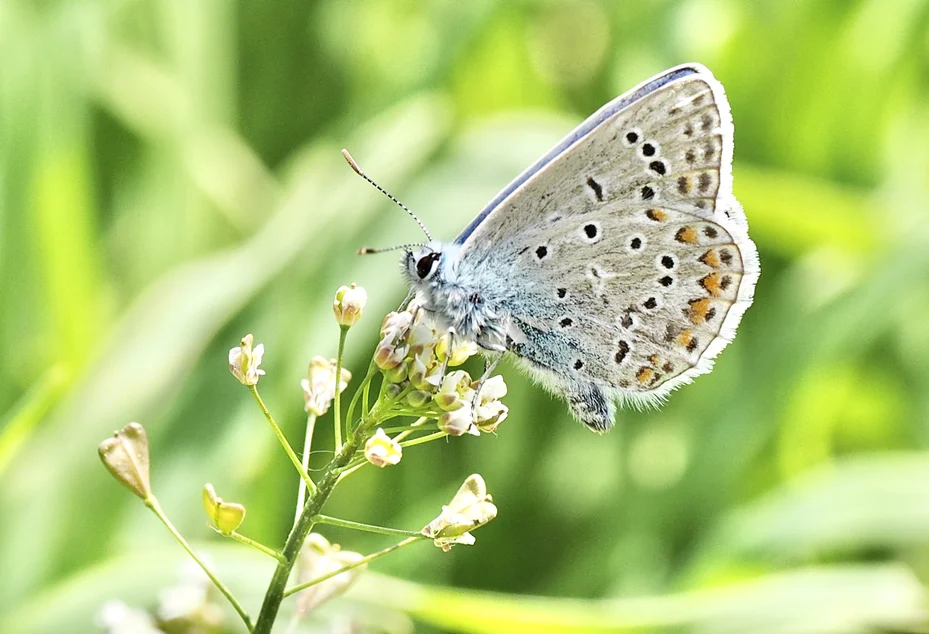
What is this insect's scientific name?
Polyommatus icarus
